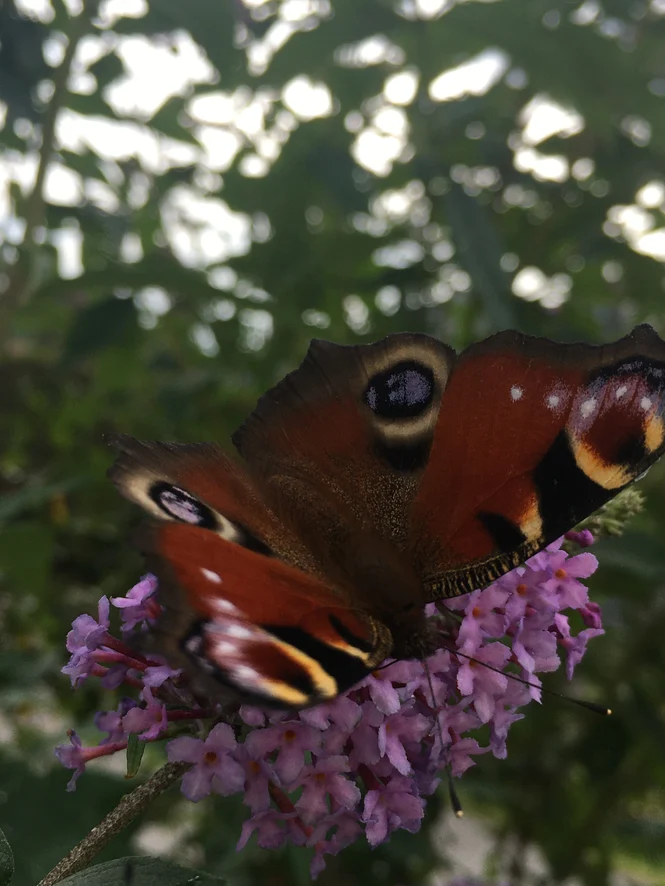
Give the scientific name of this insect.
Aglais io
